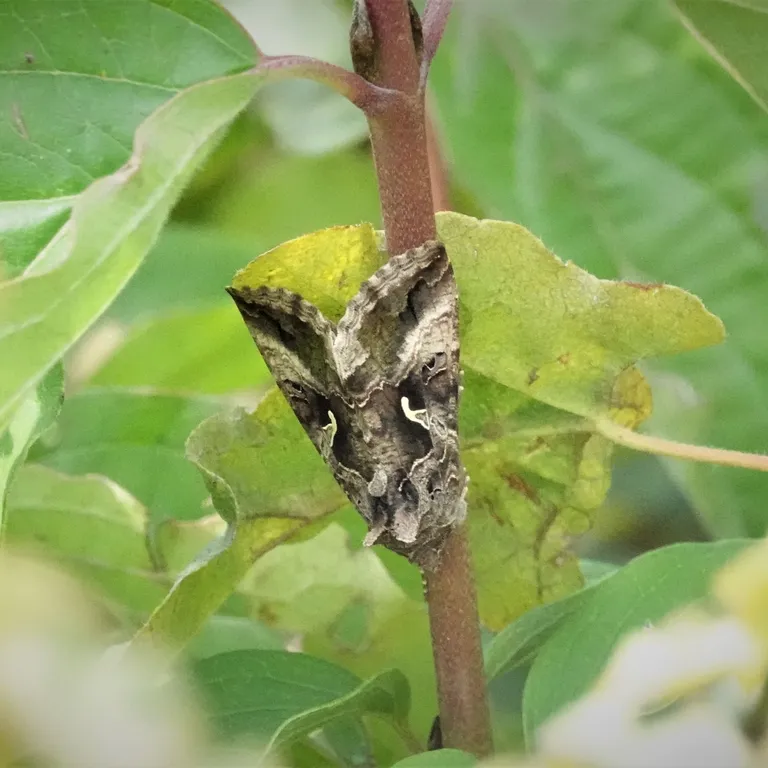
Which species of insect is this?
Autographa gamma
